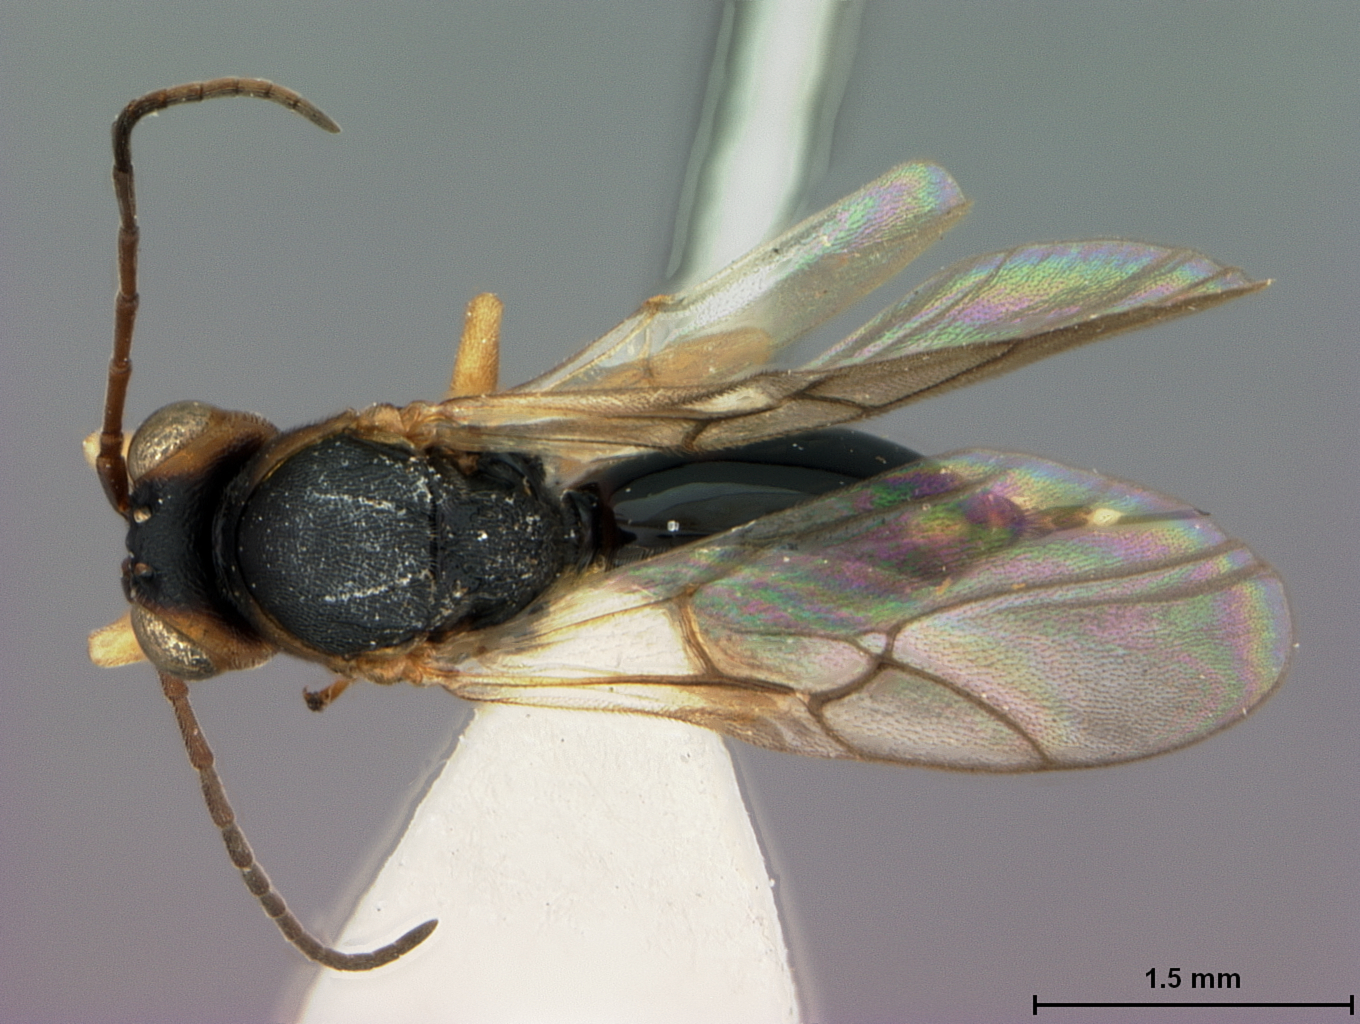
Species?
Synergus magnificus
